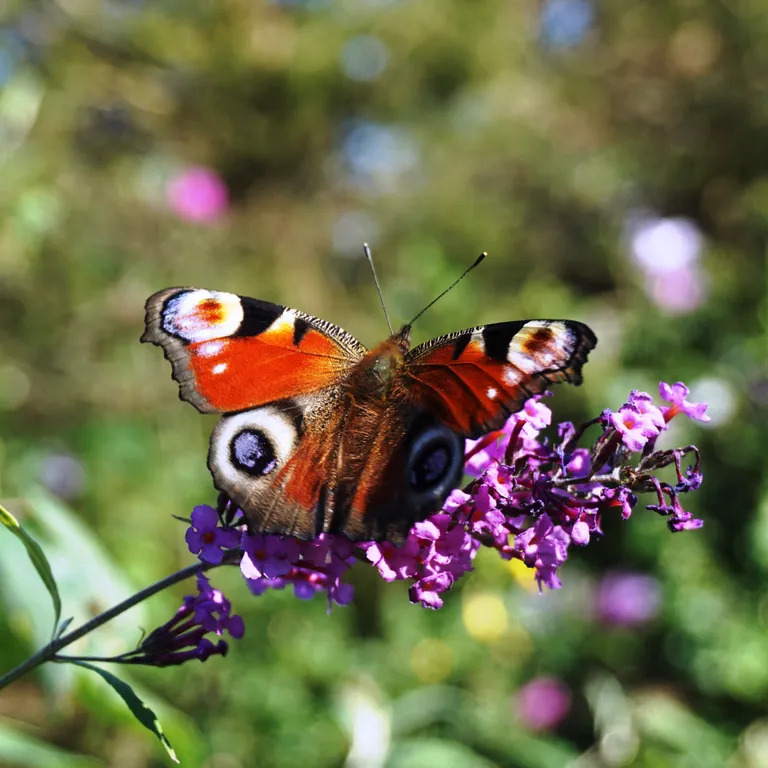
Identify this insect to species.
Aglais io
